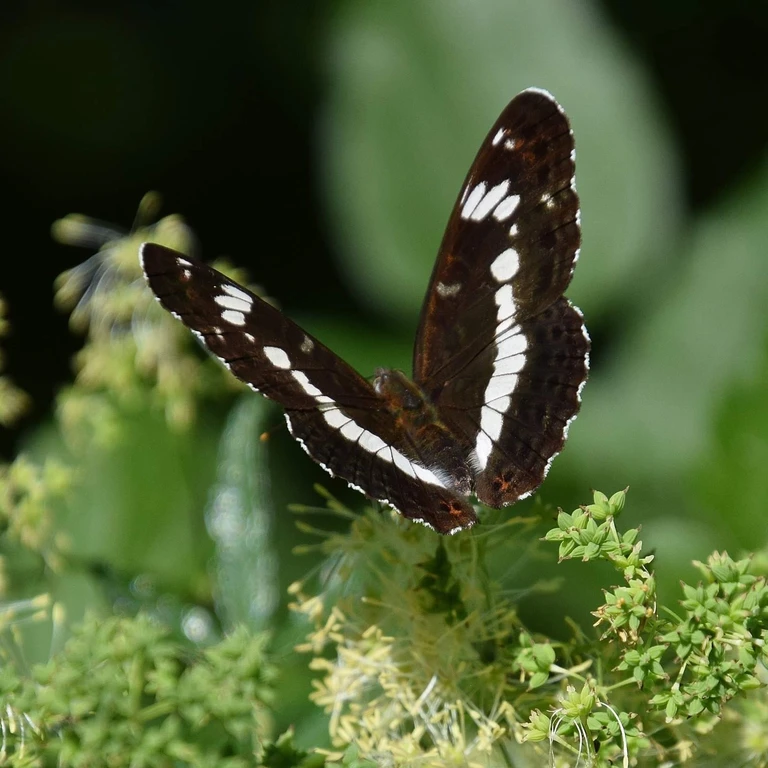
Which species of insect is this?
Limenitis camilla (also Ladoga camilla)
